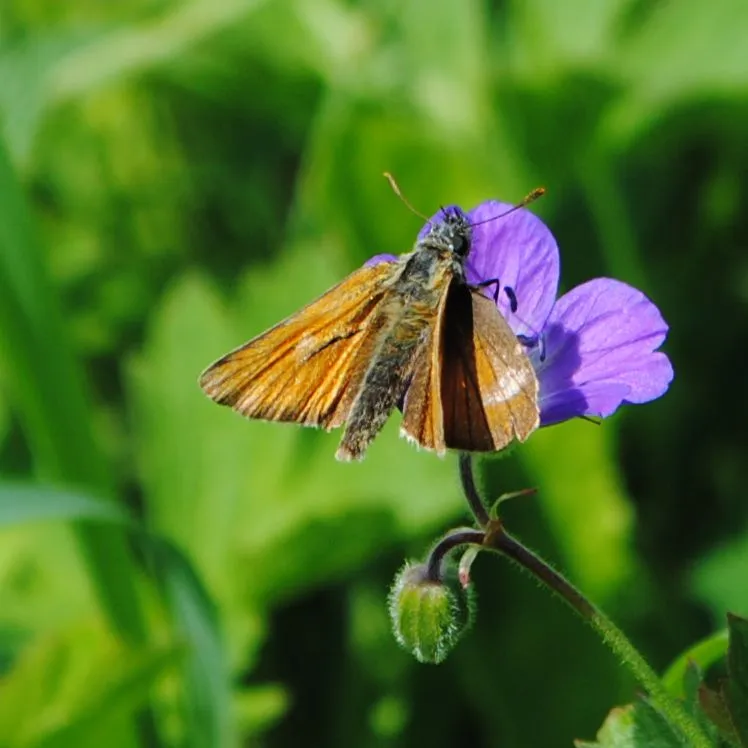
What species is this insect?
Thymelicus sylvestris
